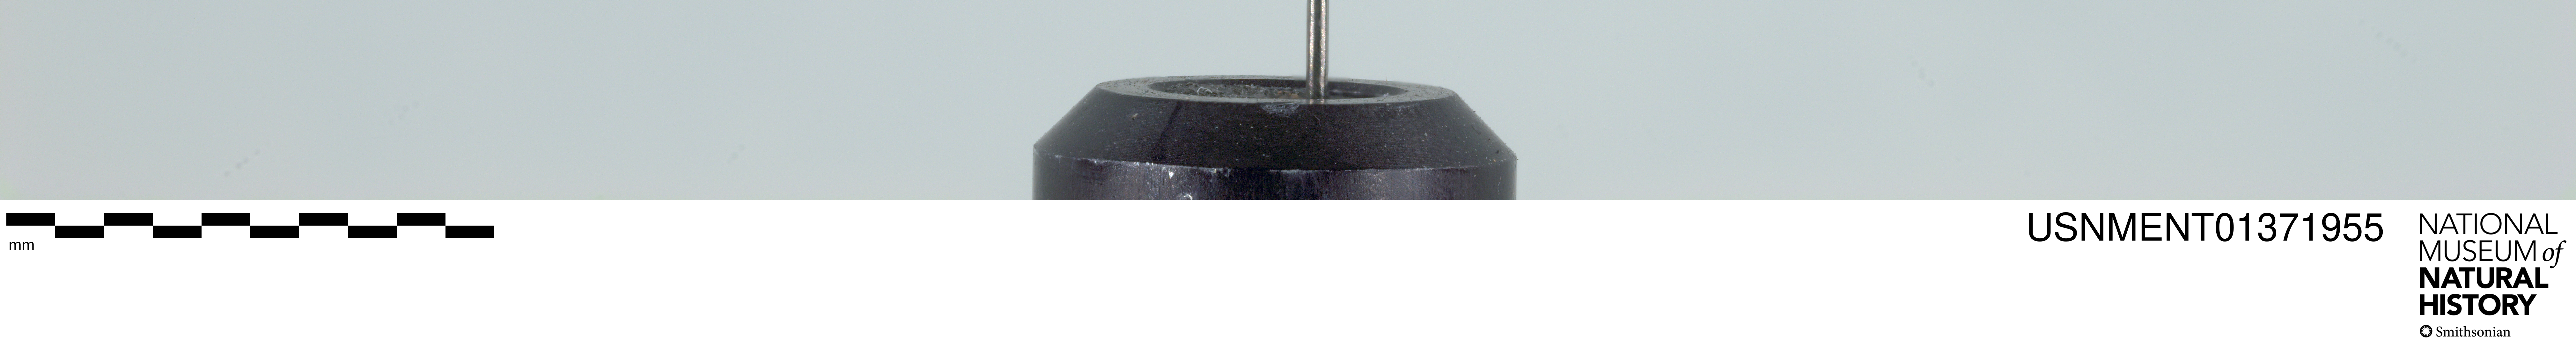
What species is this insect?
Neorhynchocephalus tauscheri
